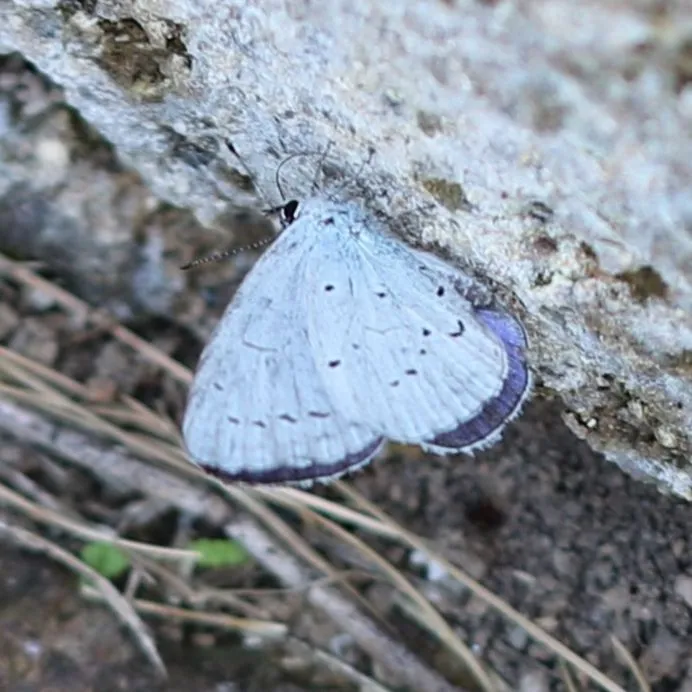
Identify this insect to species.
Celastrina argiolus
